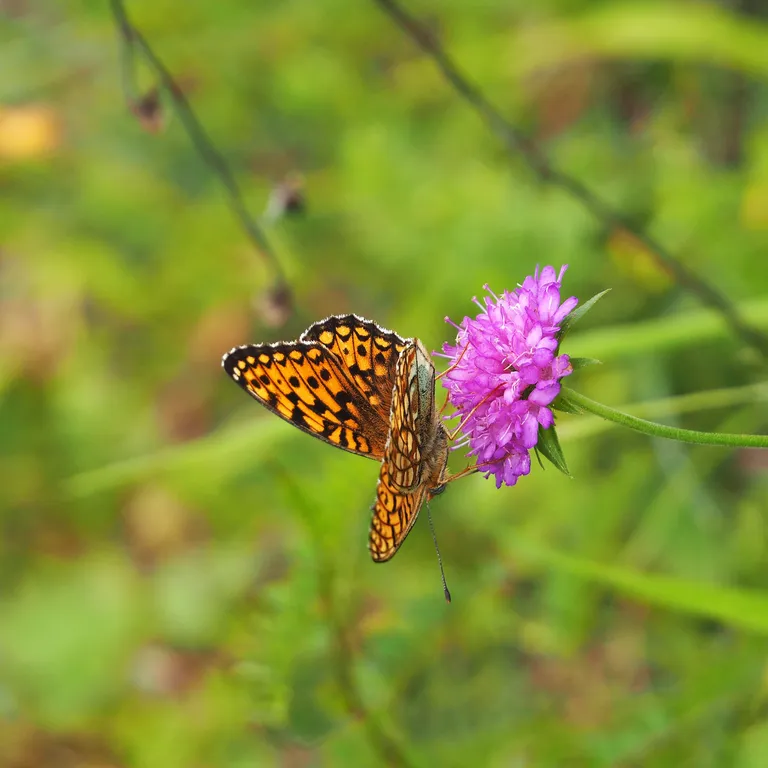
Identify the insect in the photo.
Fabriciana niobe
